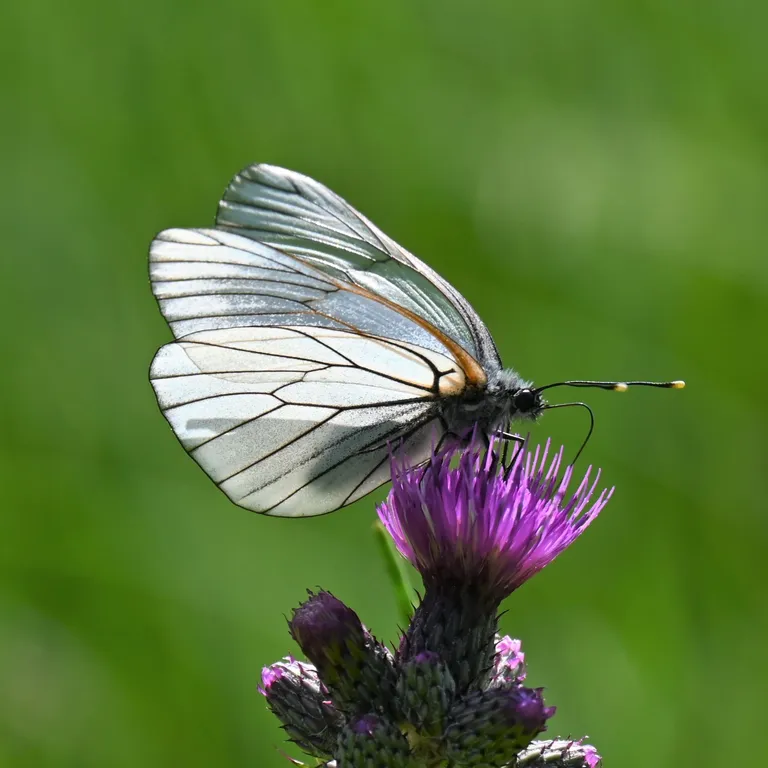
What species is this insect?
Aporia crataegi
